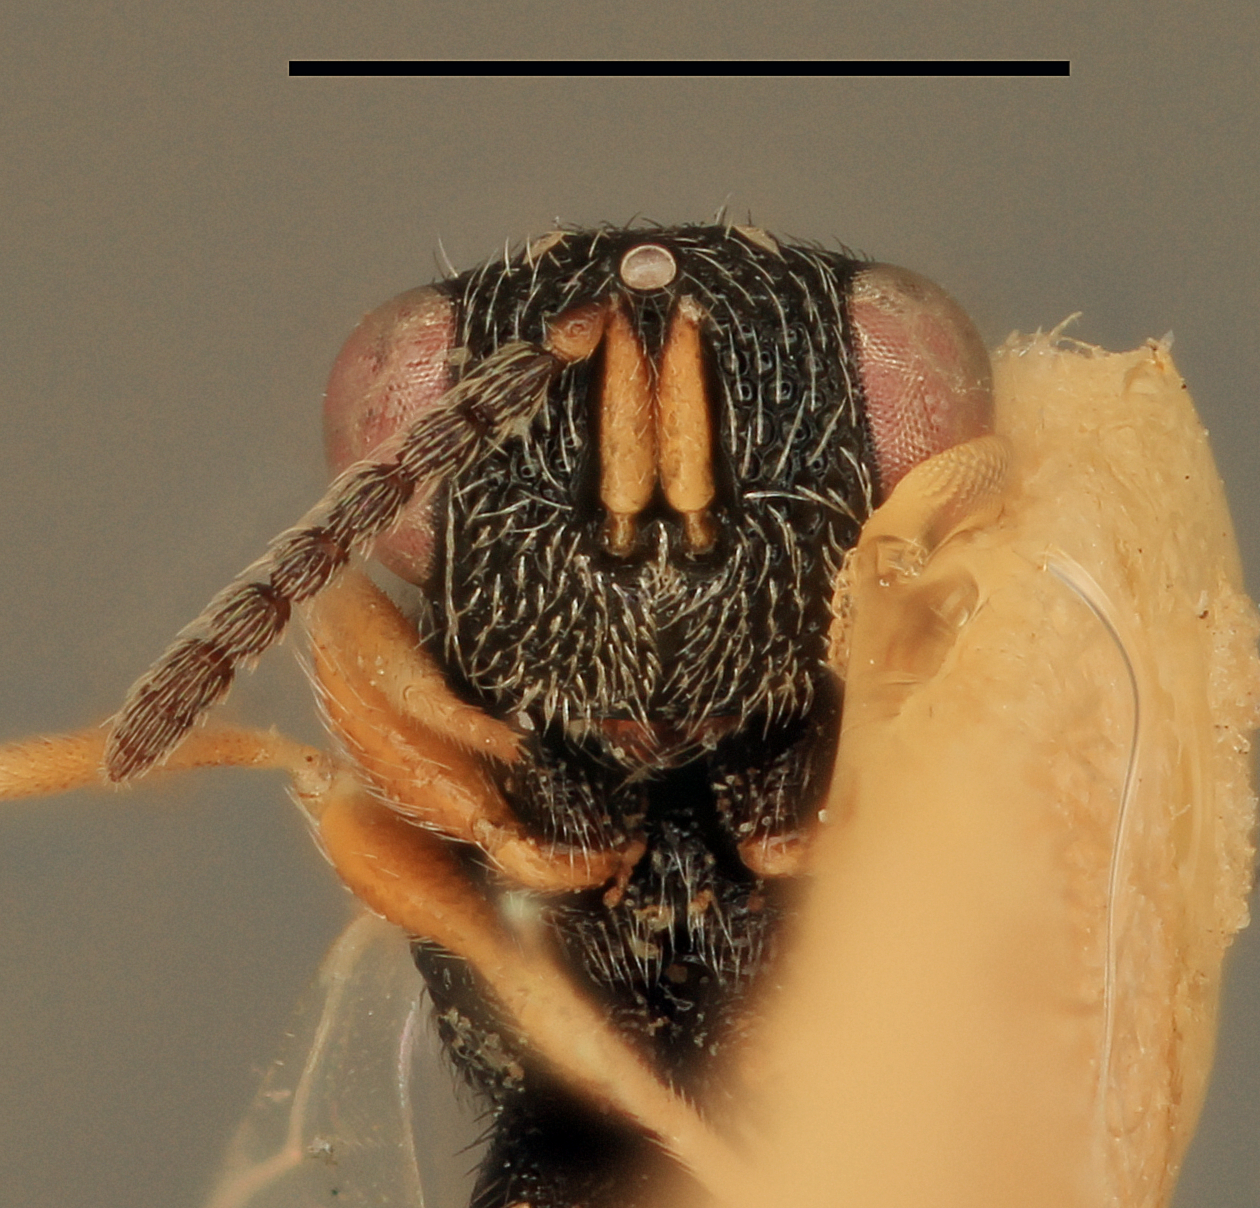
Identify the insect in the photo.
Eurytoma stegmoleri
